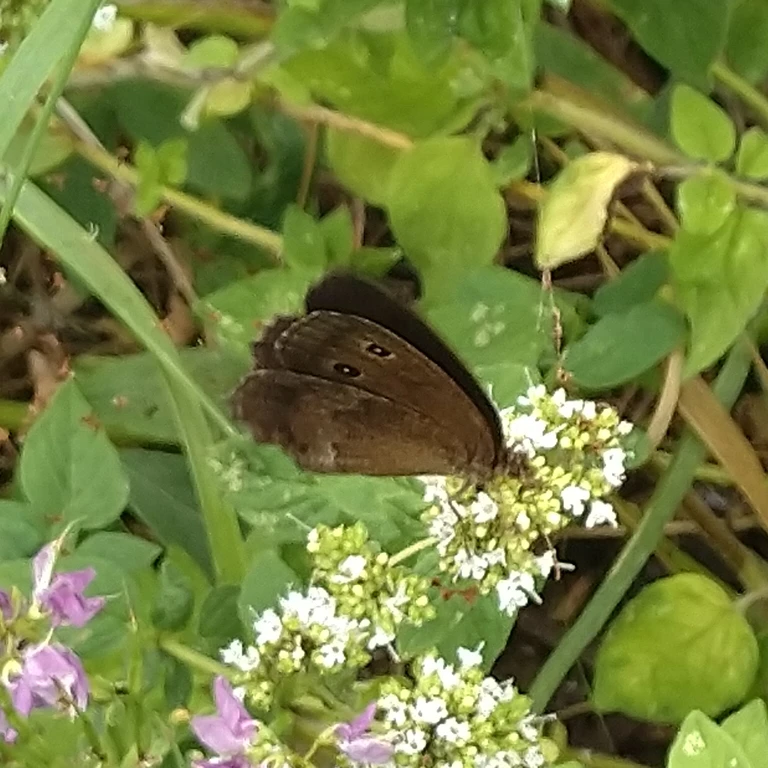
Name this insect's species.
Minois dryas
